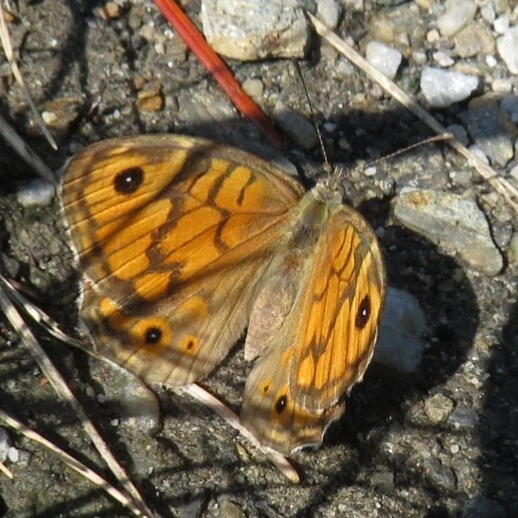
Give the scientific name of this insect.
Lasiommata megera (also Pararge megera)
